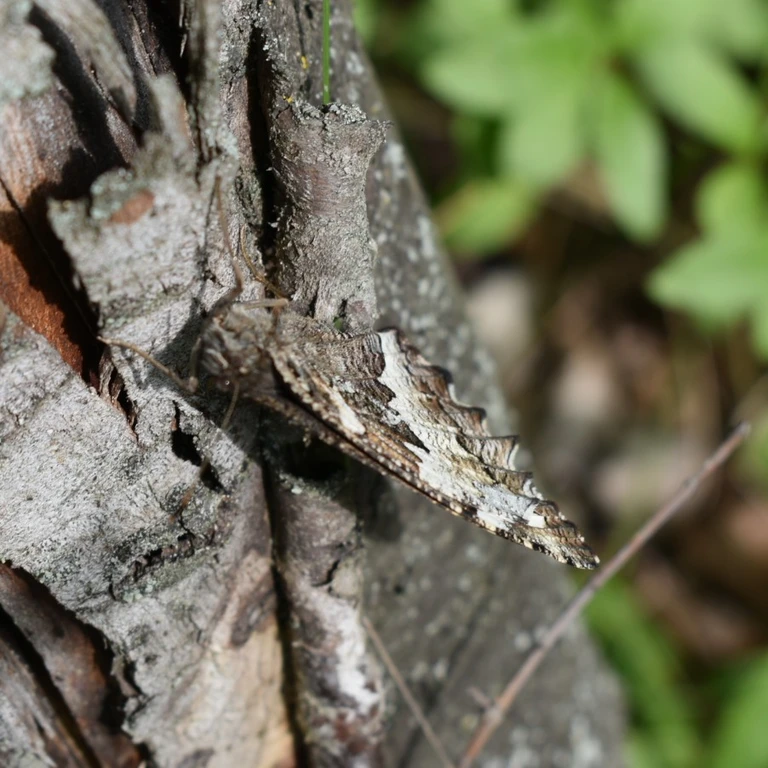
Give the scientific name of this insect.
Brintesia circe
